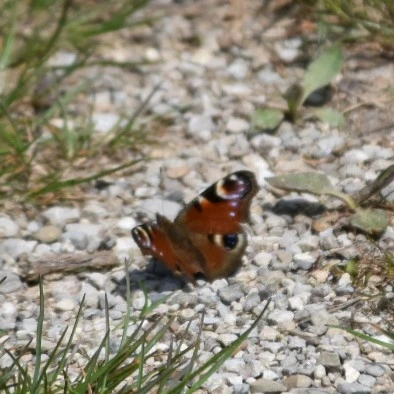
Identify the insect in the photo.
Aglais io
